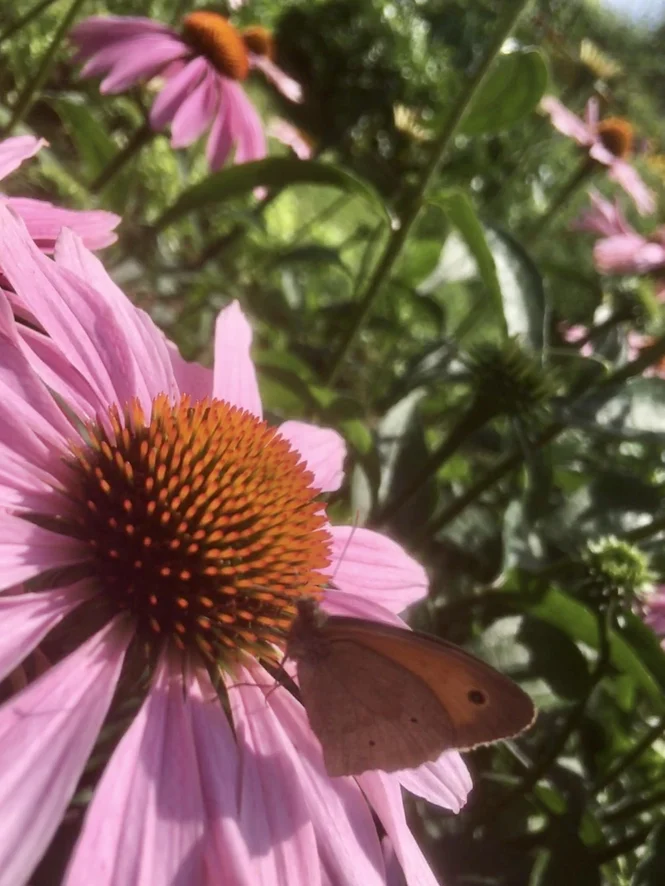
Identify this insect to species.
Maniola jurtina
